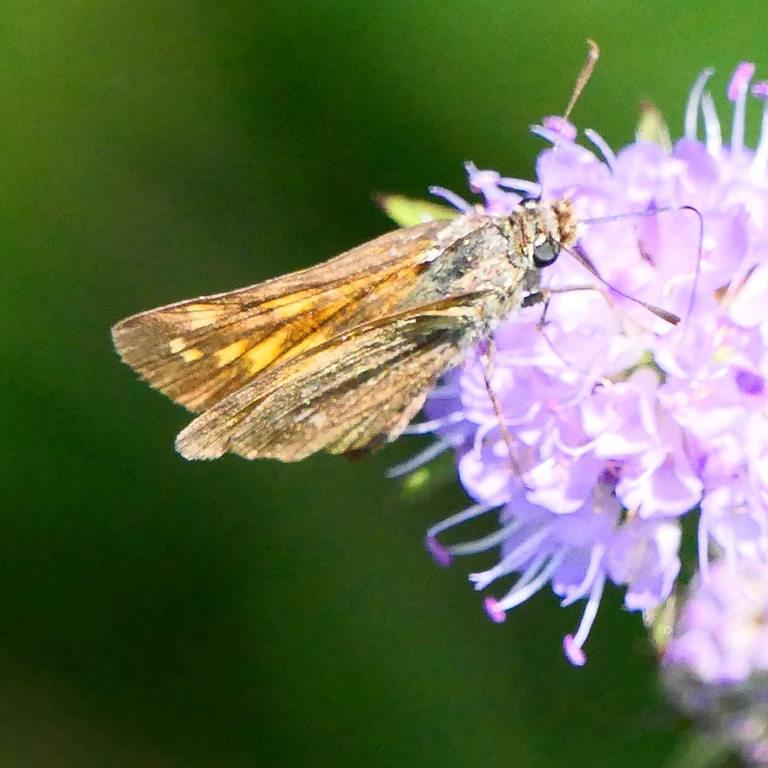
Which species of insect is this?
Ochlodes sylvanus (also Ochlodes venata)
